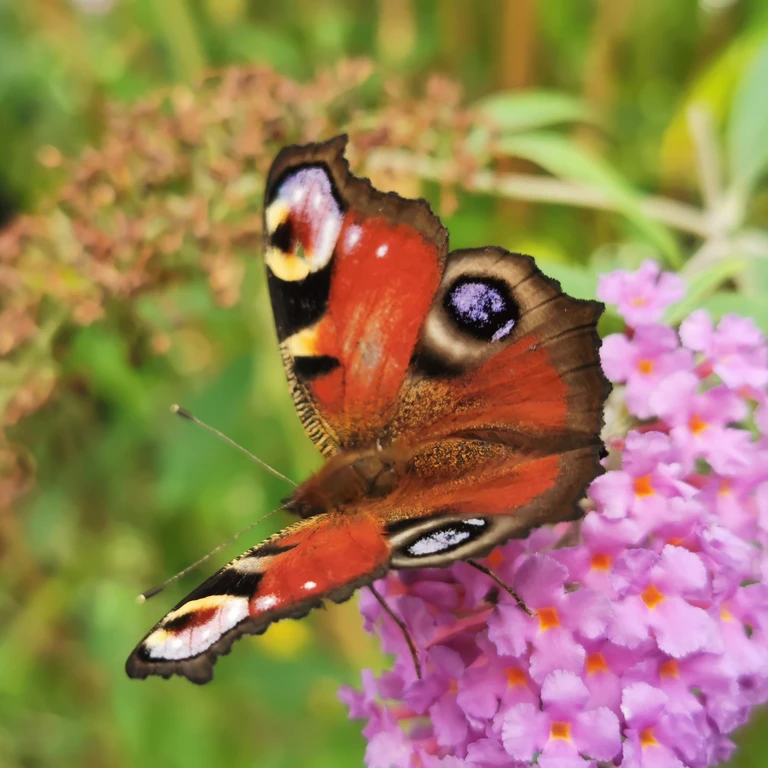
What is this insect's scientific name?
Aglais io
